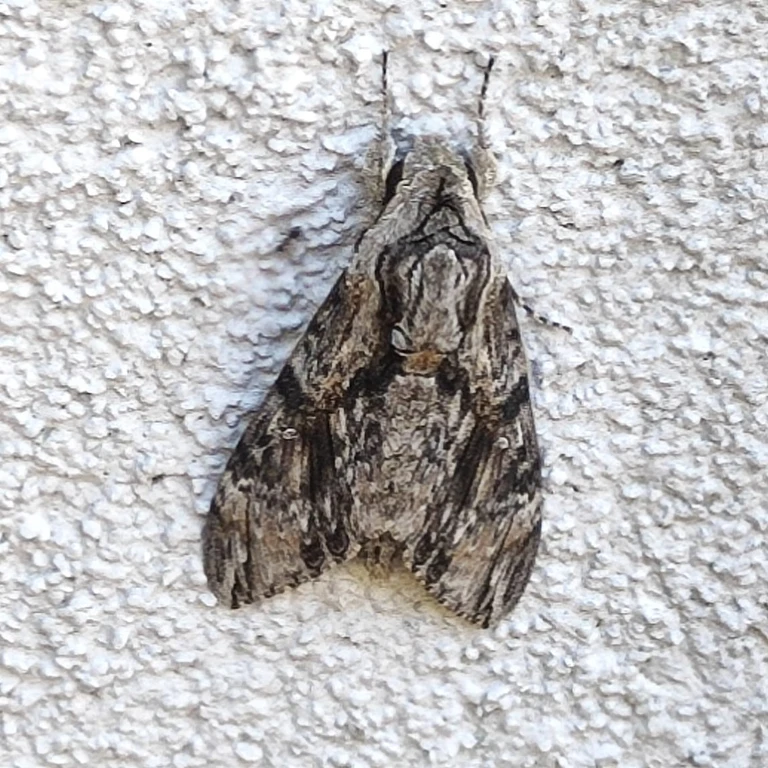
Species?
Agrius convolvuli
